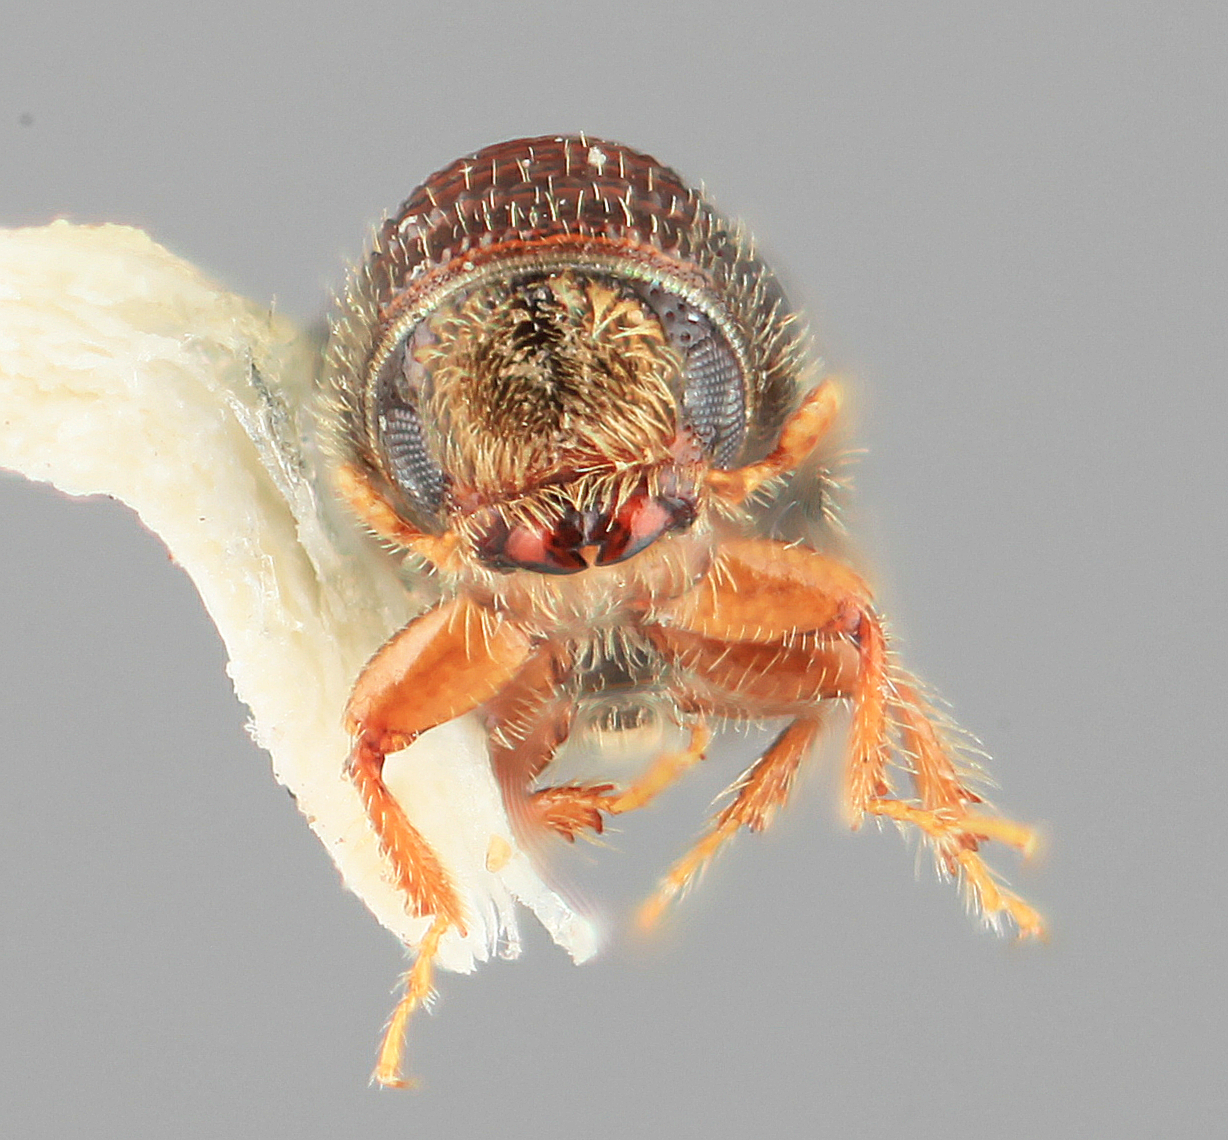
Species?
Pityophthorus torridus
